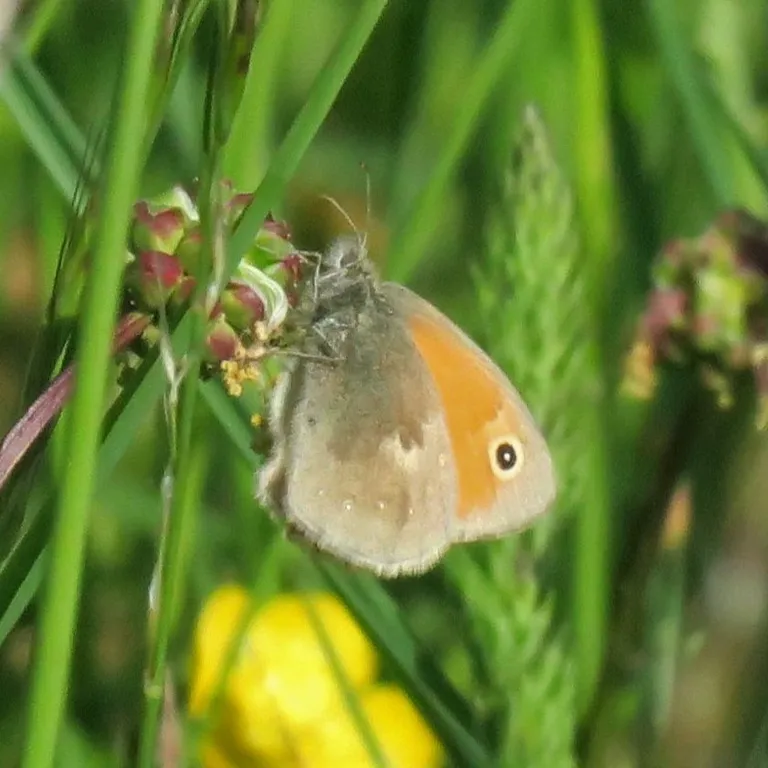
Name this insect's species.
Coenonympha pamphilus
